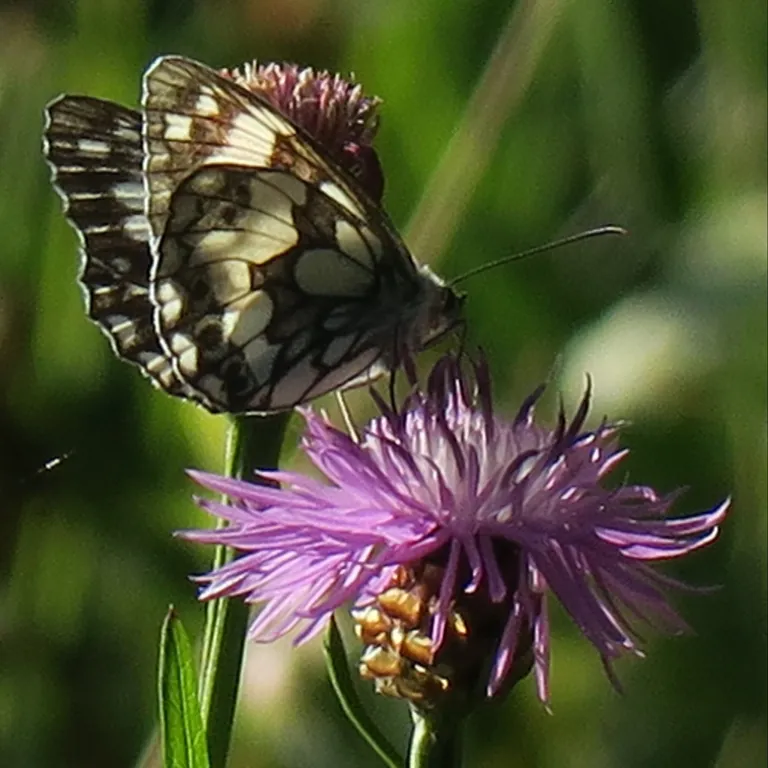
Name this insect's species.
Melanargia galathea
